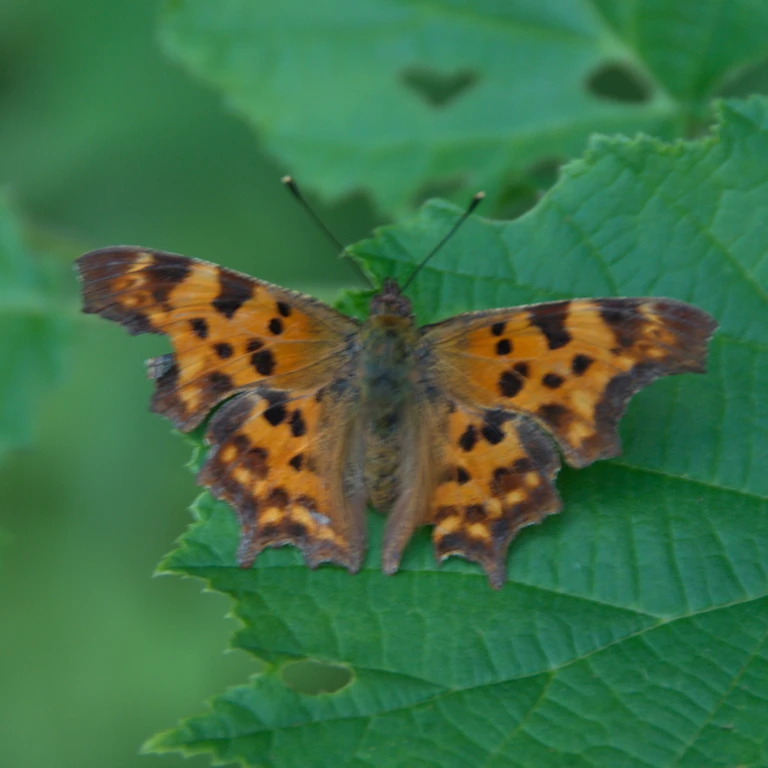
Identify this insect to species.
Polygonia c-album
